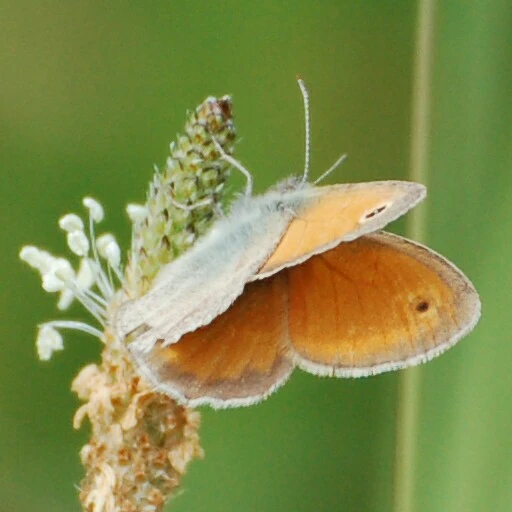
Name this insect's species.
Coenonympha pamphilus
